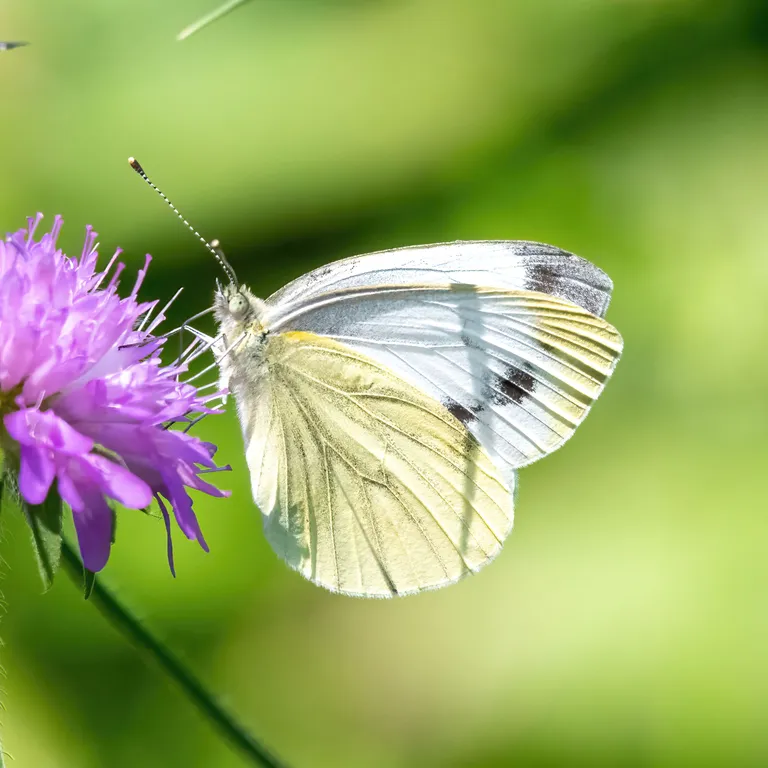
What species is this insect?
Pieris napi
